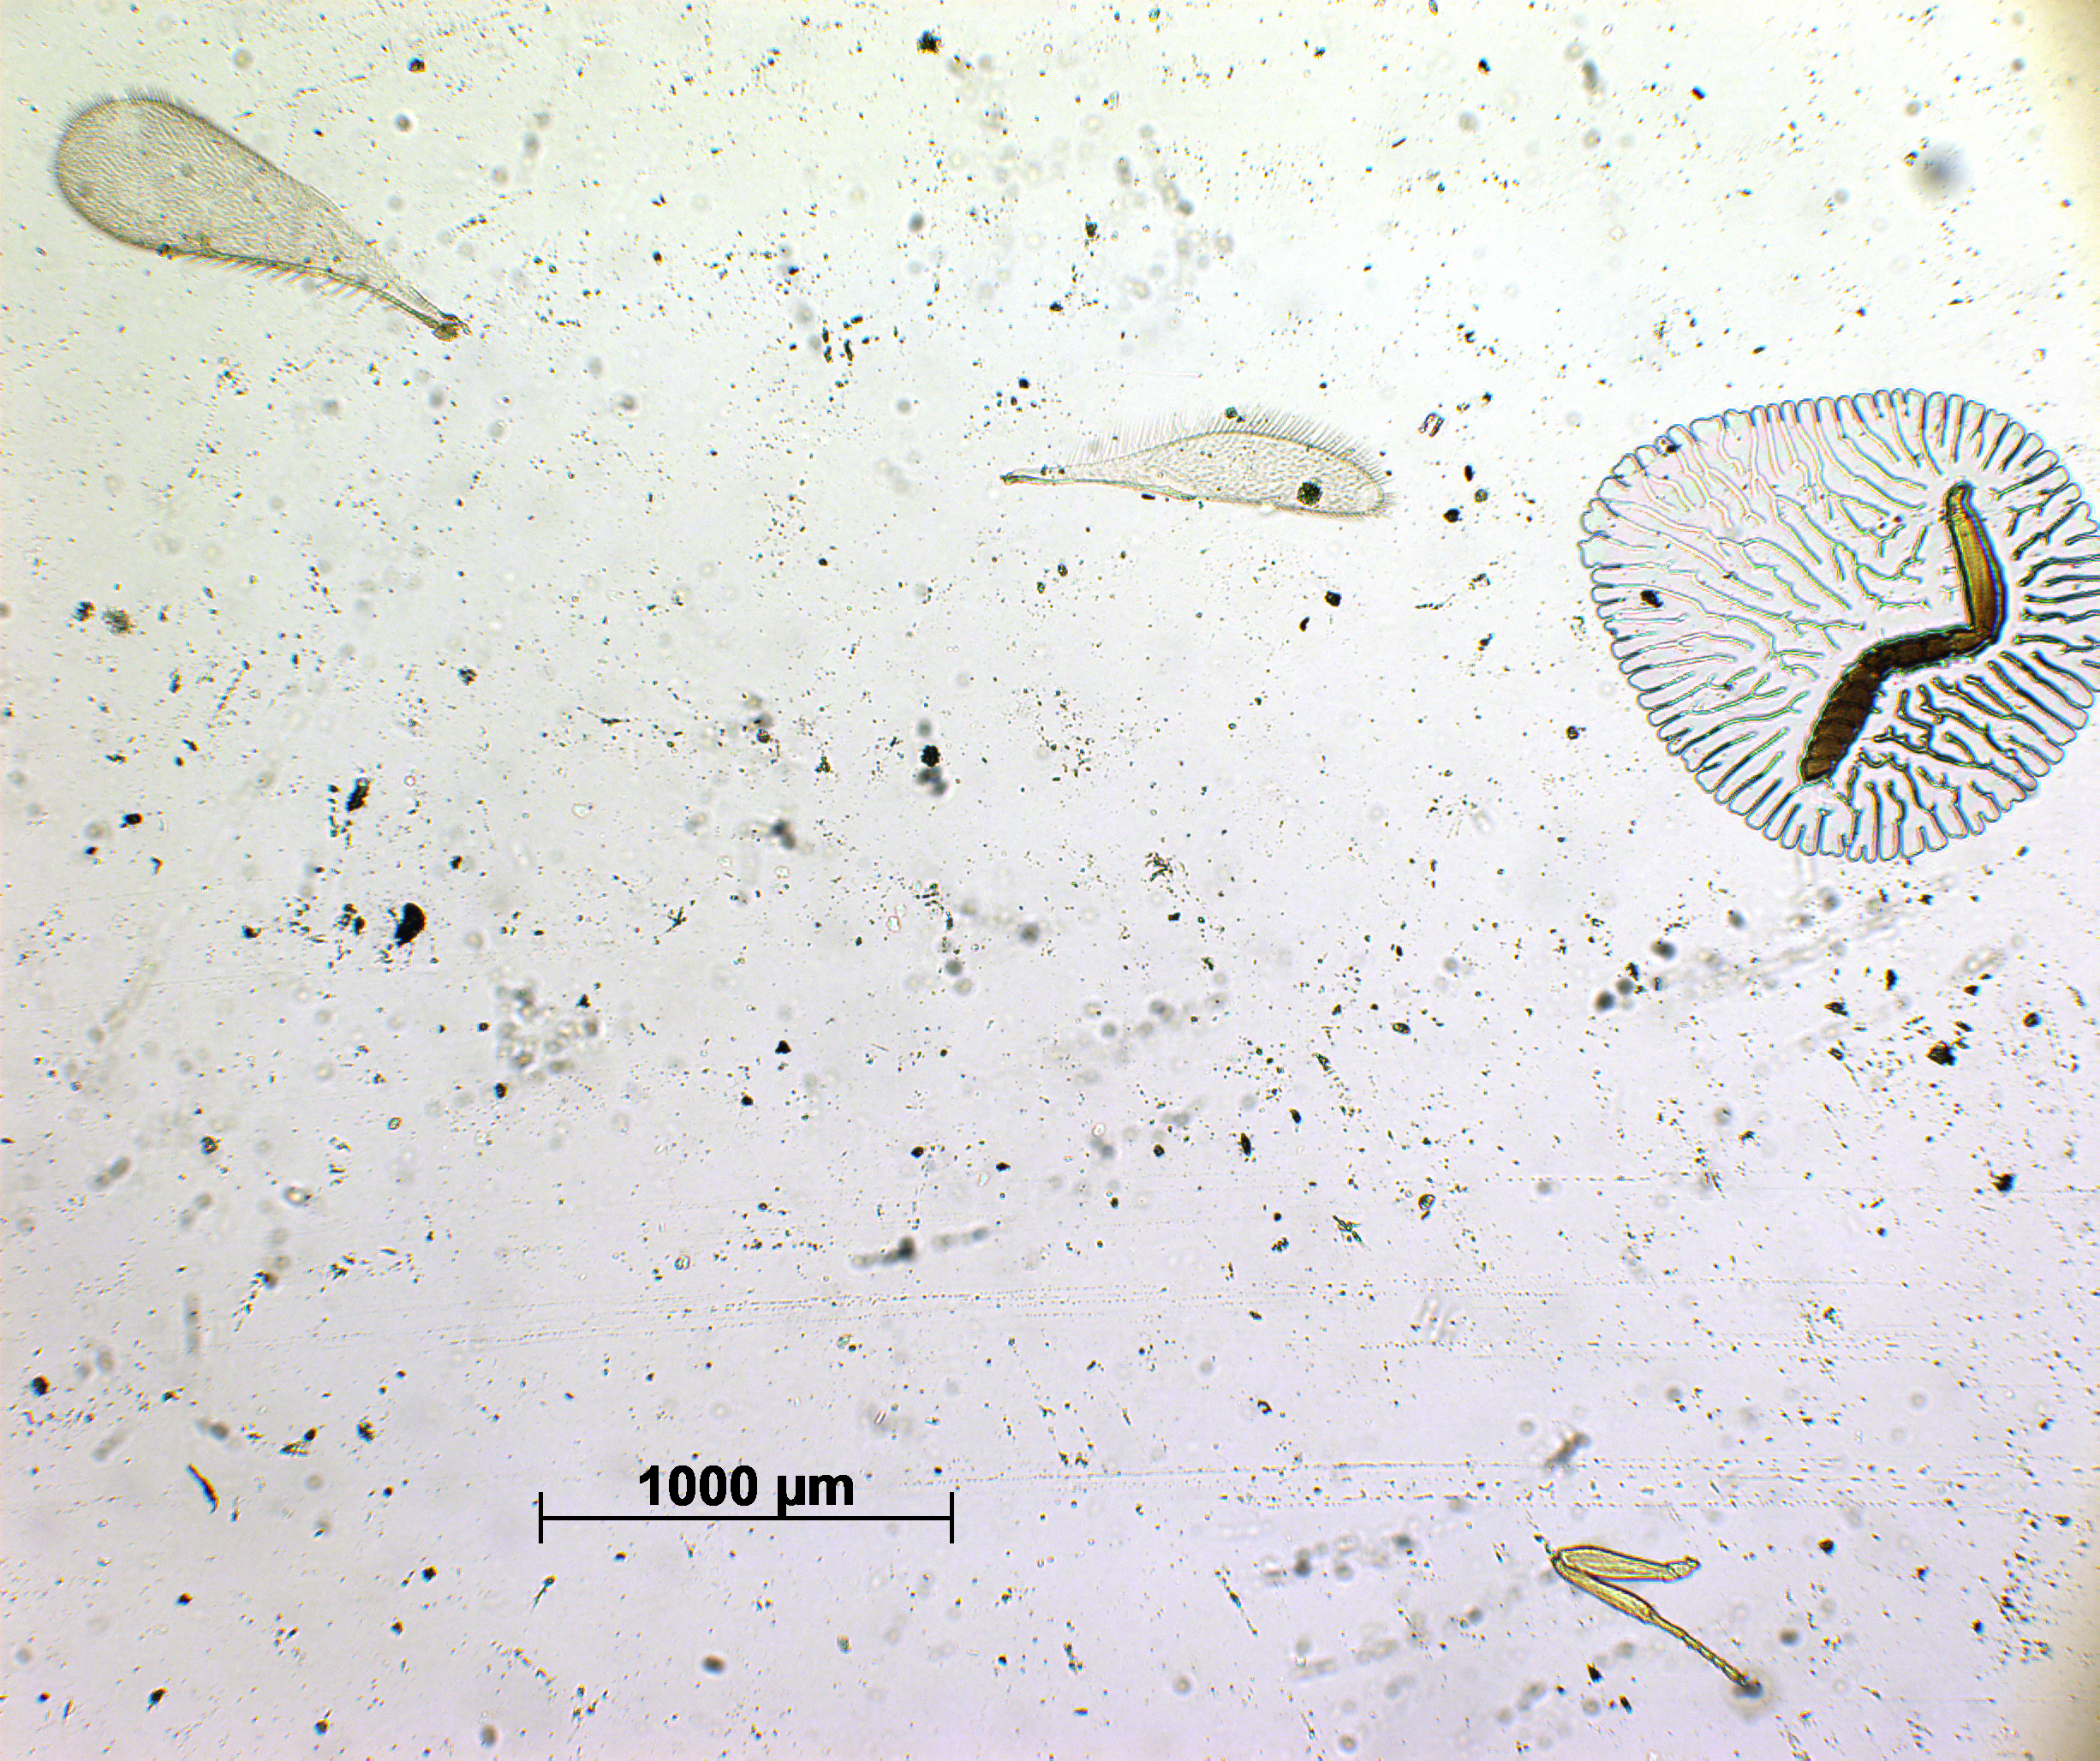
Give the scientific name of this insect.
Trimorus appangalus
